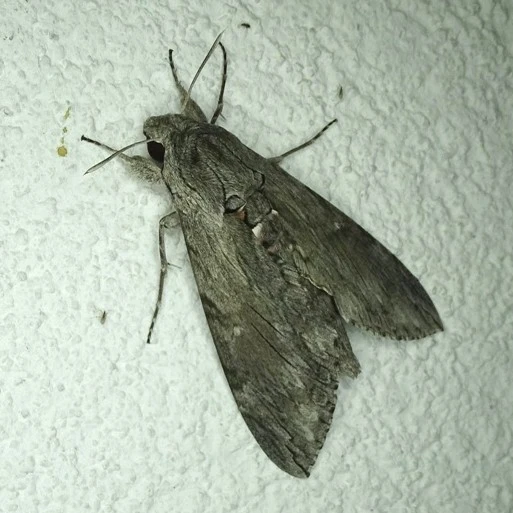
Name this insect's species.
Agrius convolvuli
